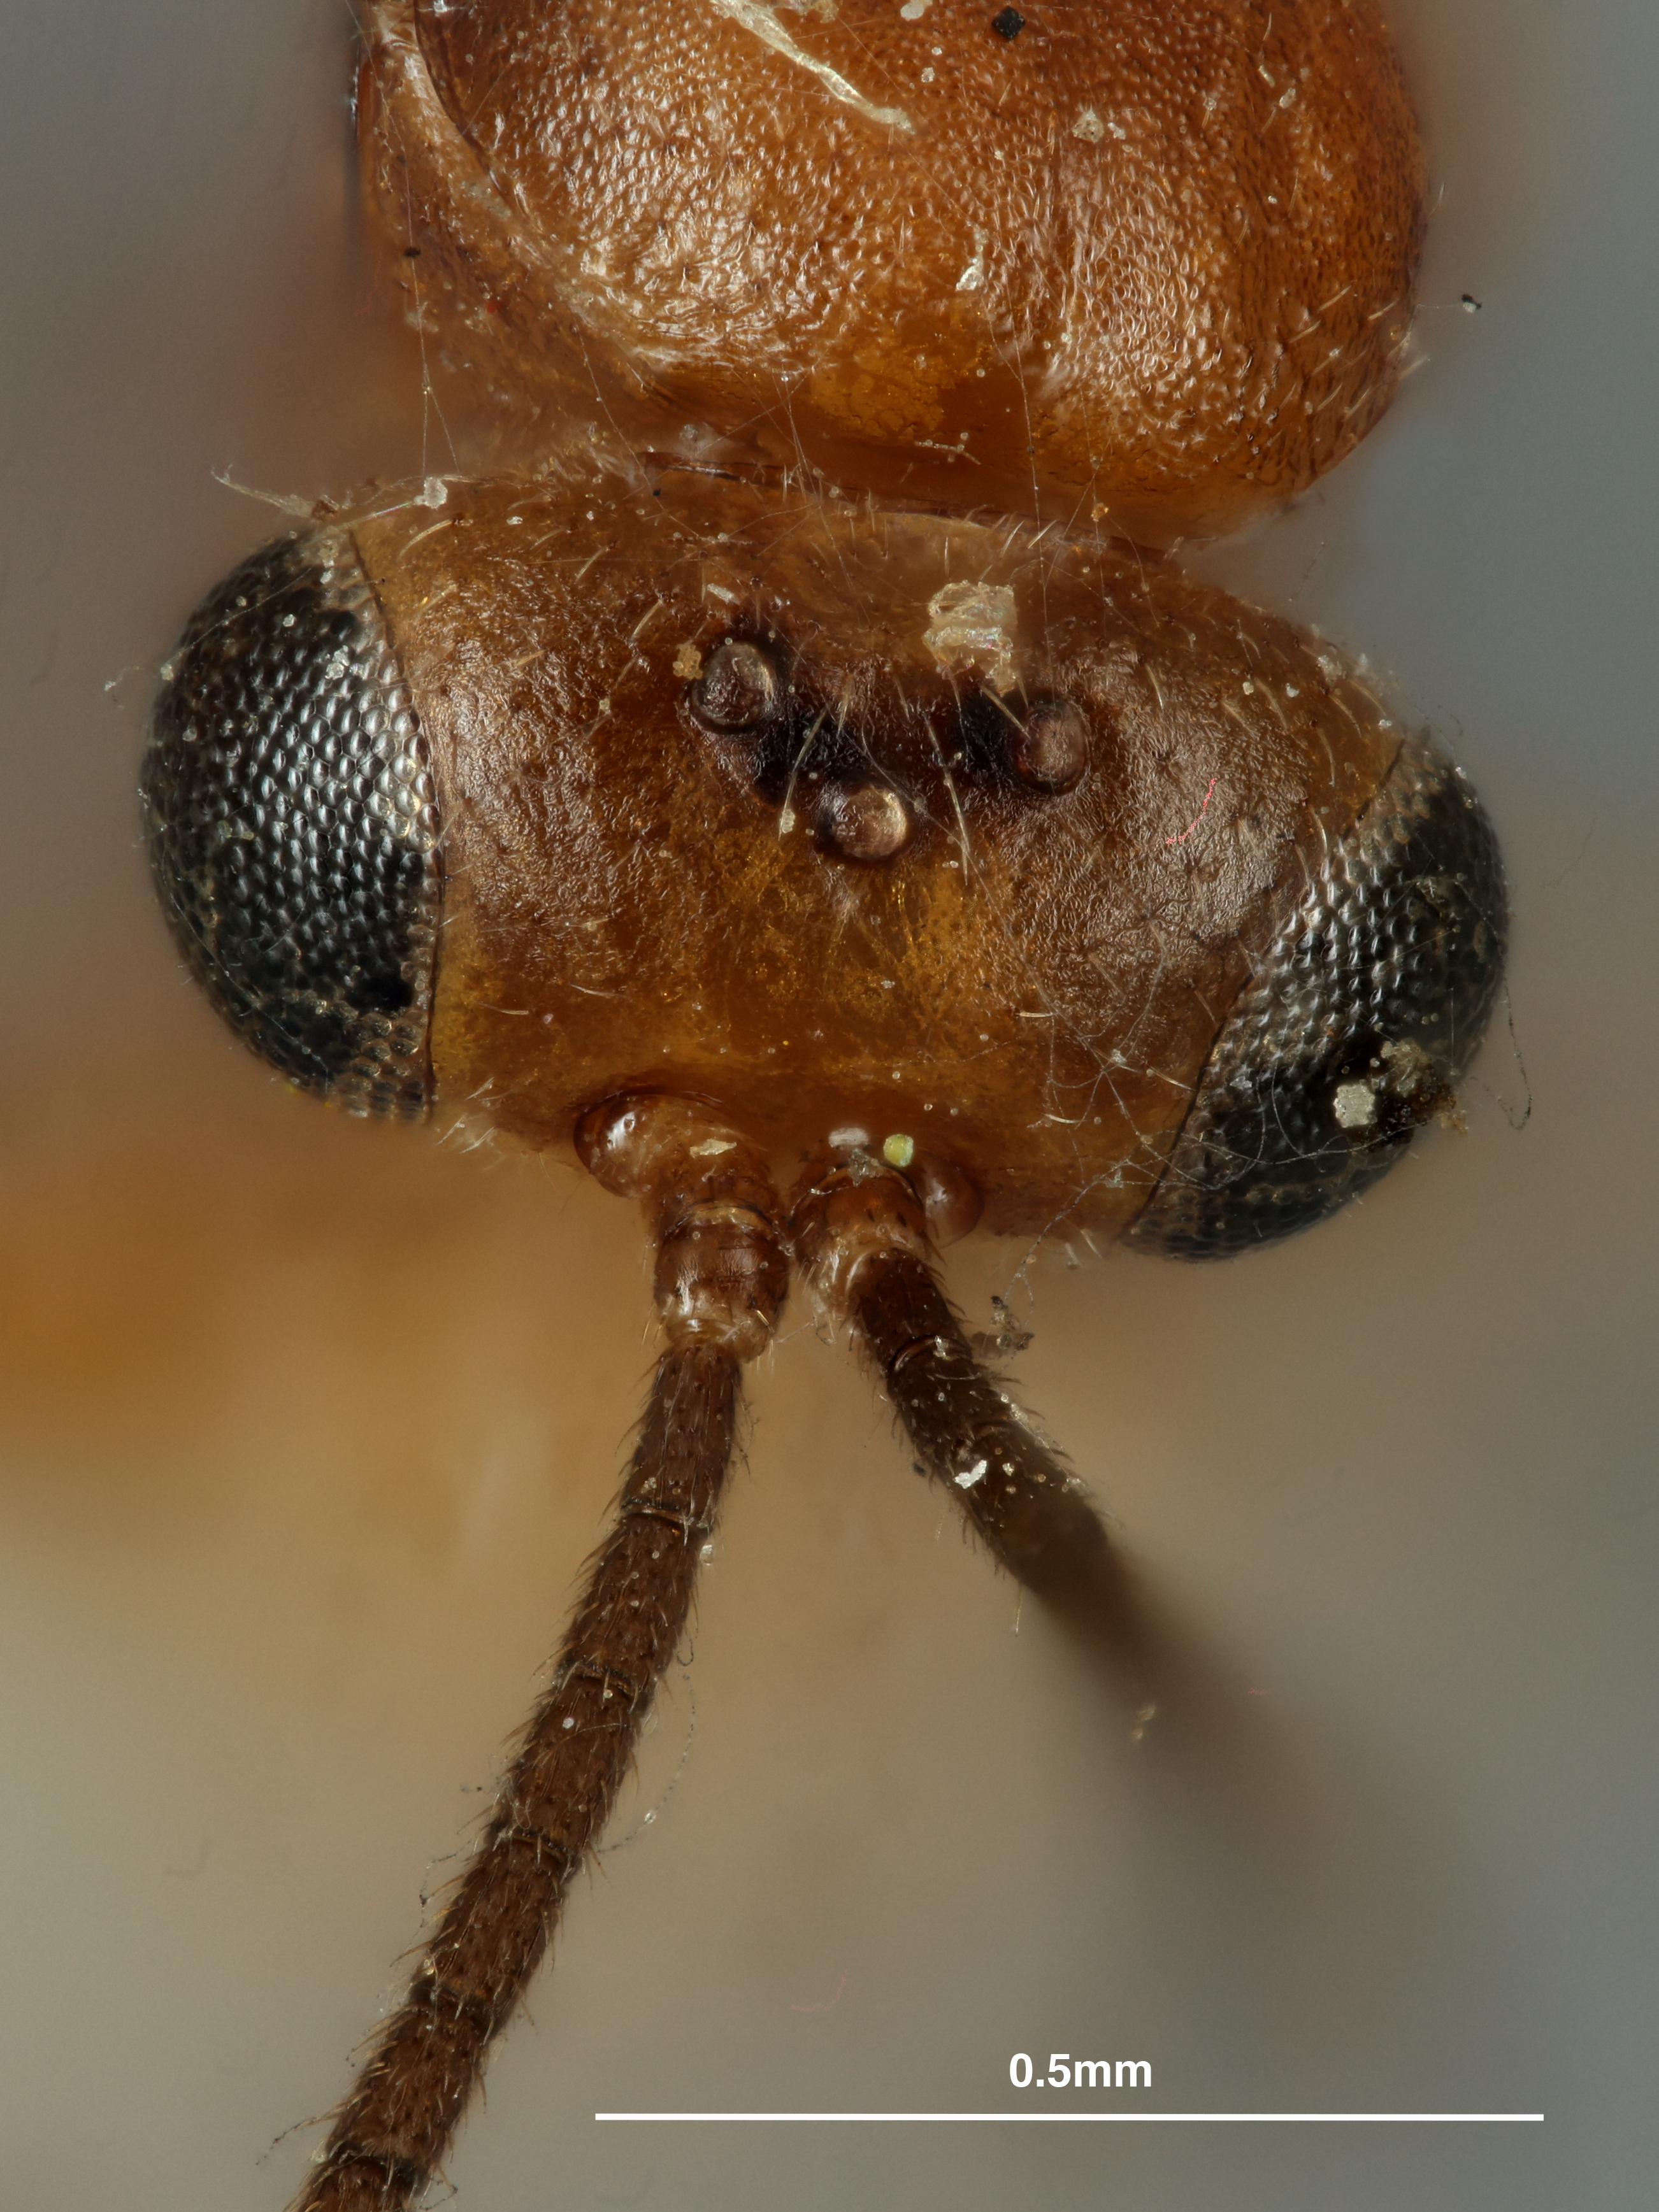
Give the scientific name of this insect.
Aphidius bifasciatus
